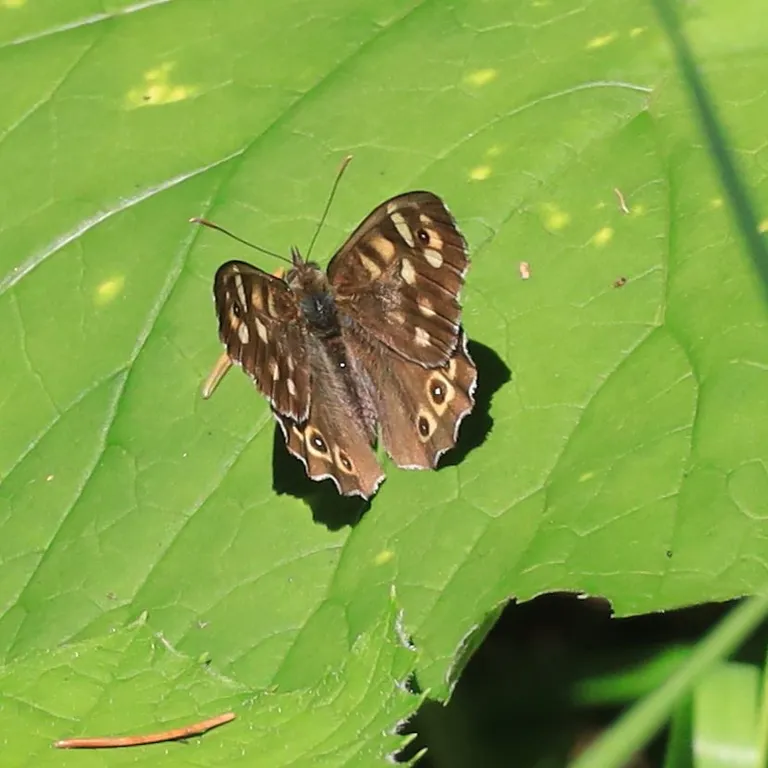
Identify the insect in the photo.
Pararge aegeria
